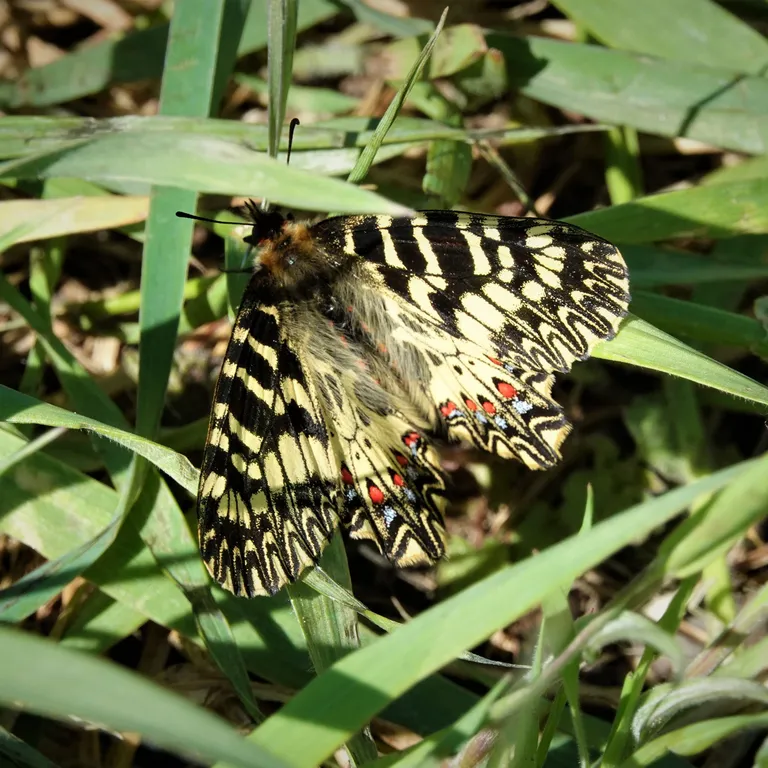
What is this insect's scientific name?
Zerynthia polyxena
